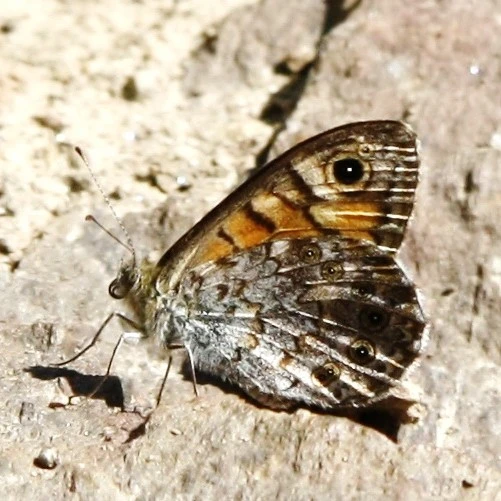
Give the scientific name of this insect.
Lasiommata megera (also Pararge megera)
